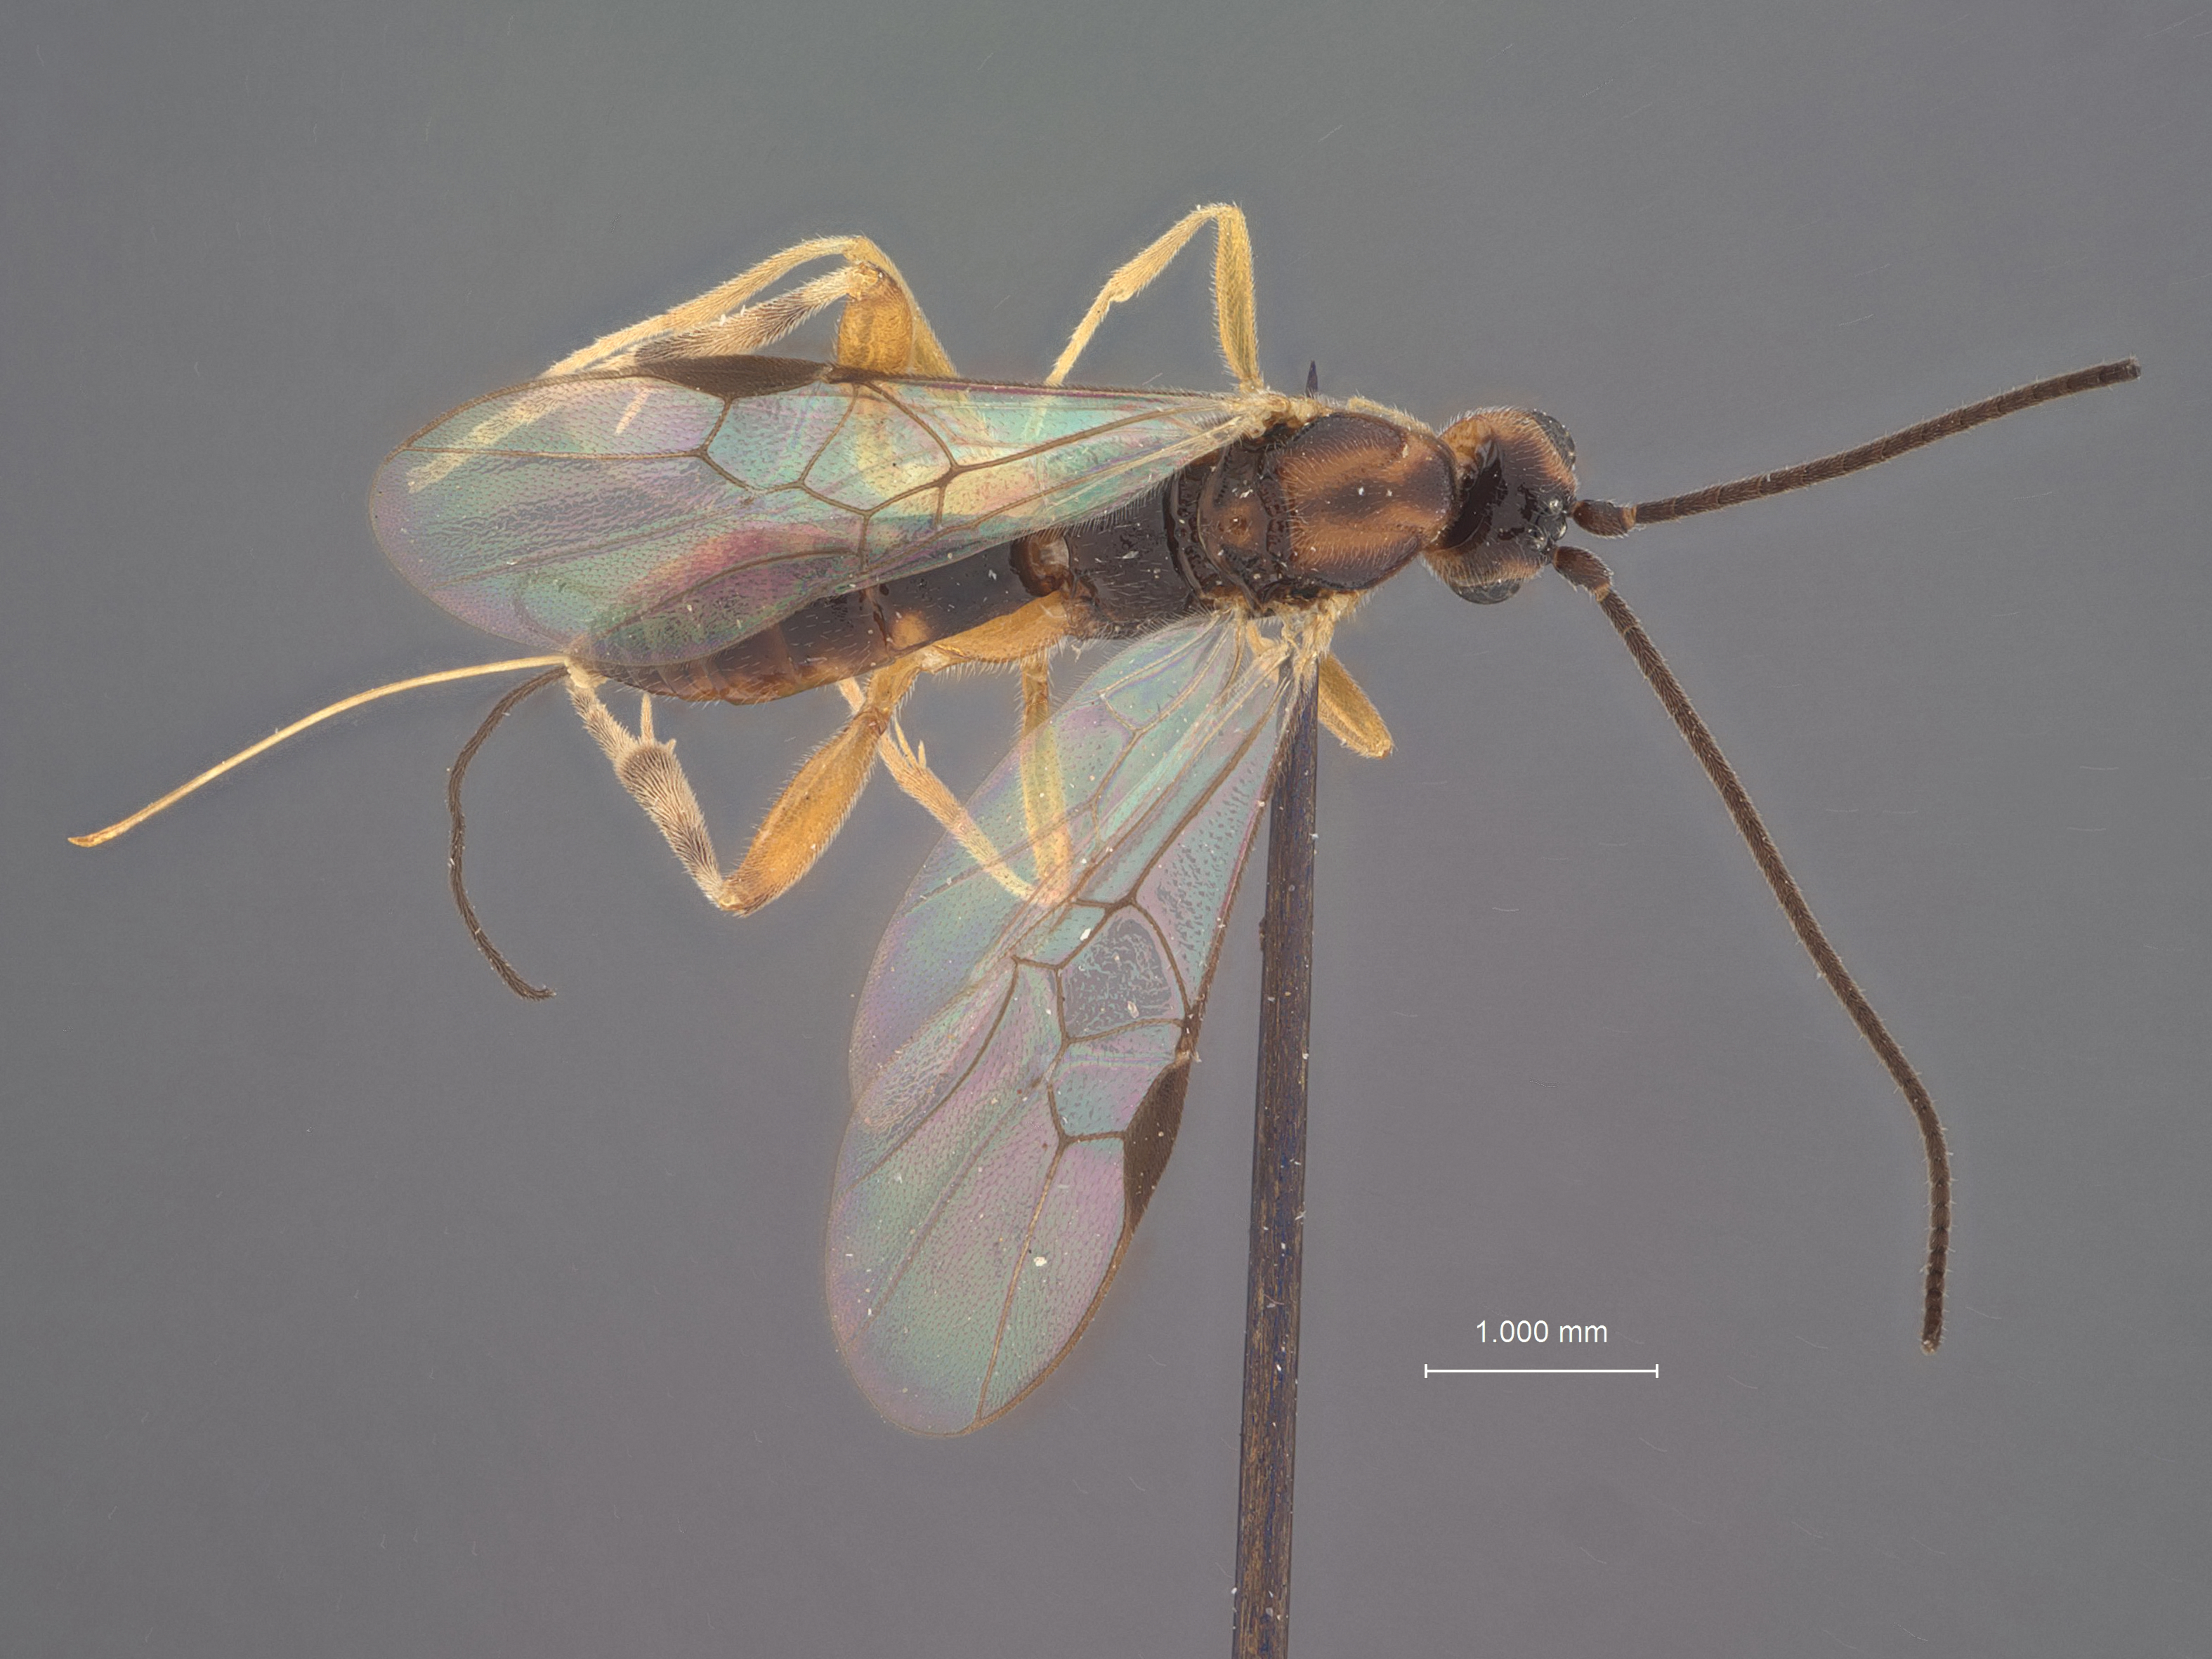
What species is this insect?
Orgilus melissopi
